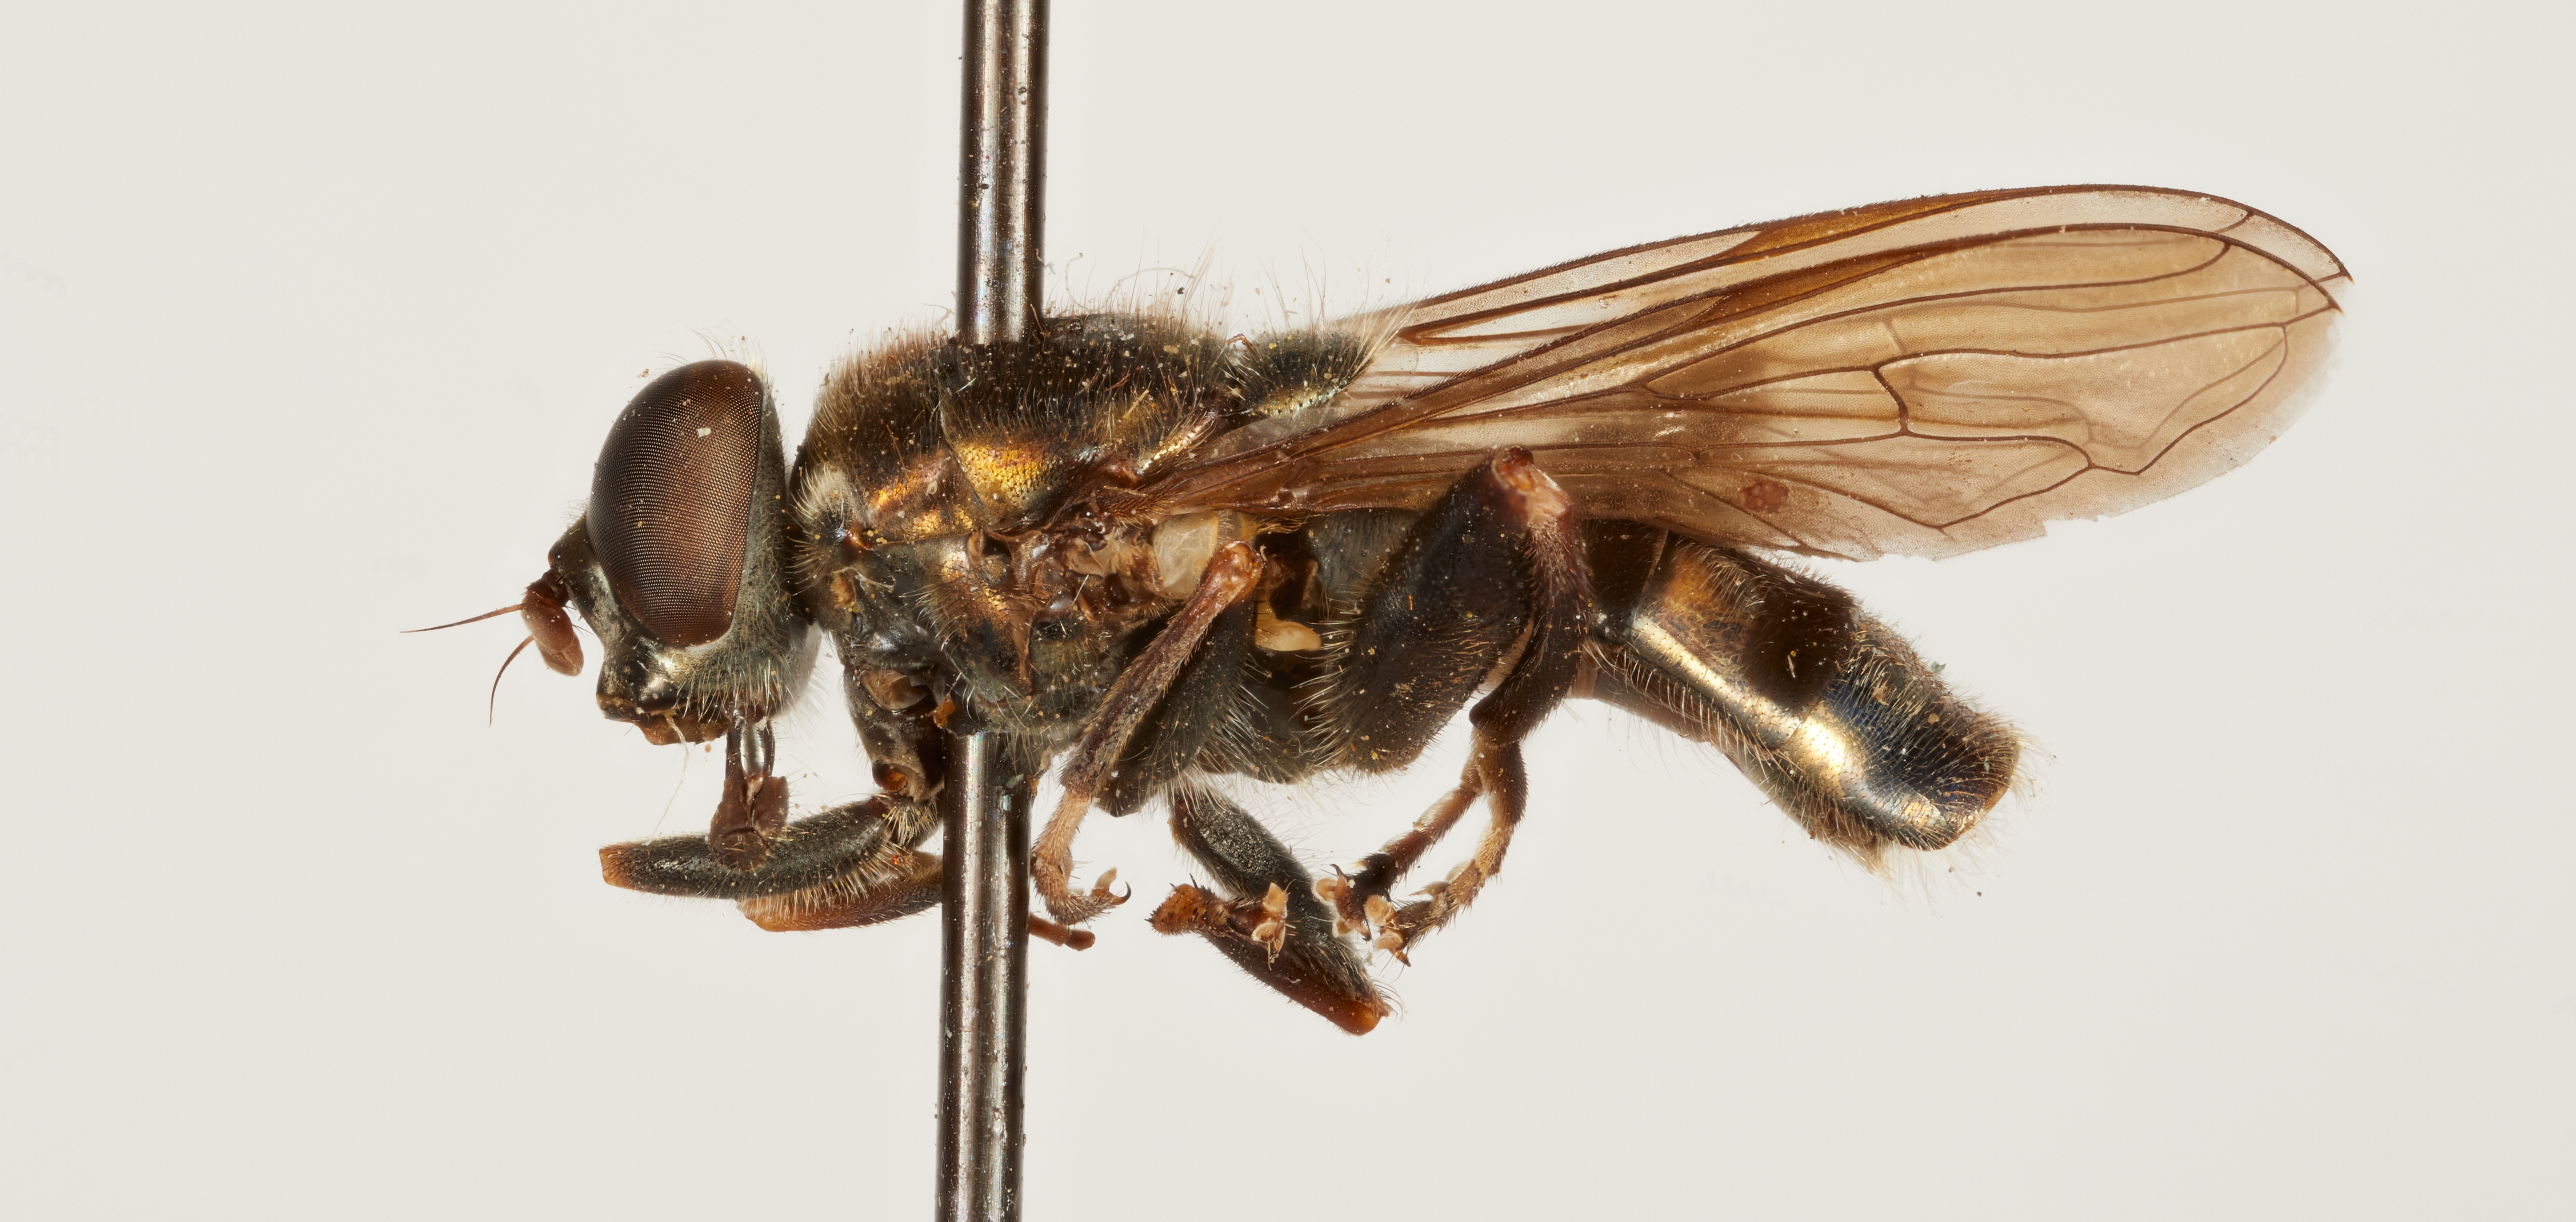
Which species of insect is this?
Xylotomima nemorum
